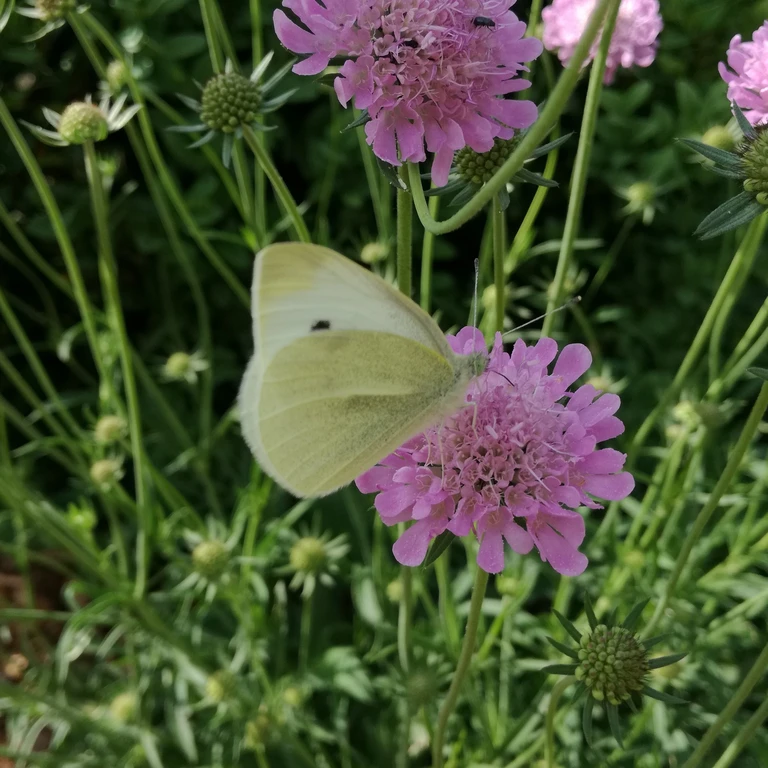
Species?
Pieris rapae
